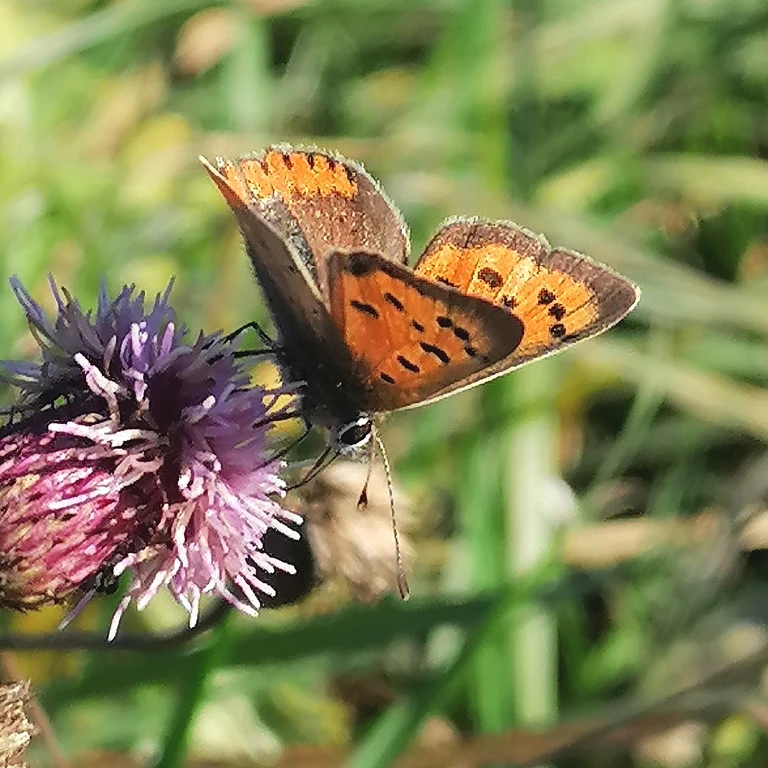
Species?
Lycaena phlaeas
